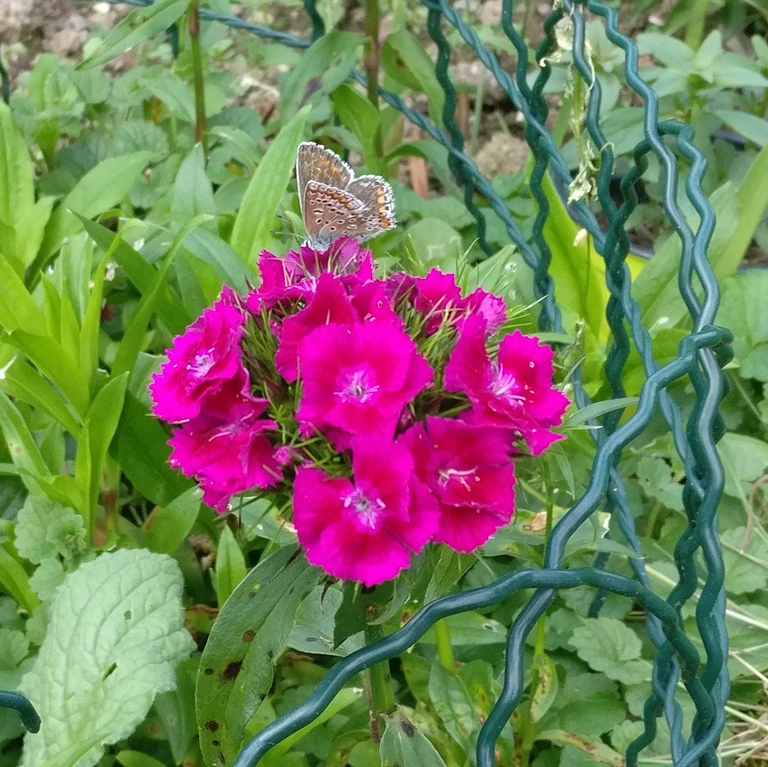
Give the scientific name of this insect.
Polyommatus icarus
